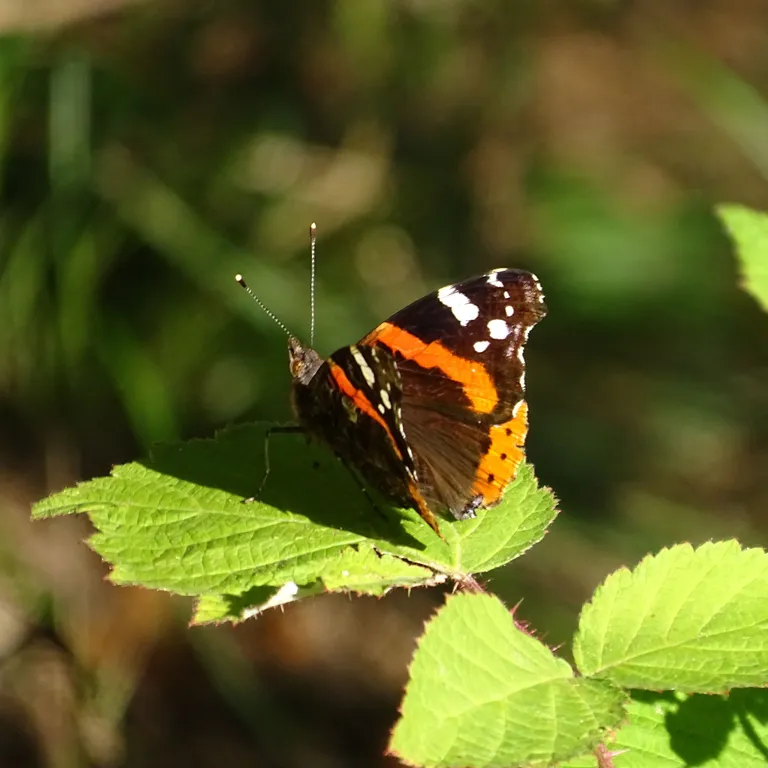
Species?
Vanessa atalanta
